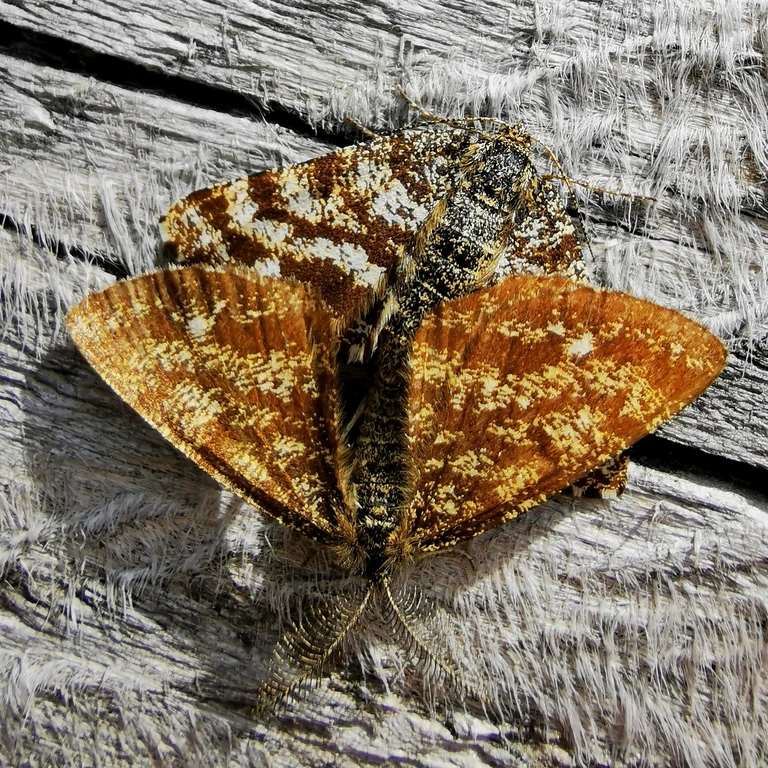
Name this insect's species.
Ematurga atomaria
